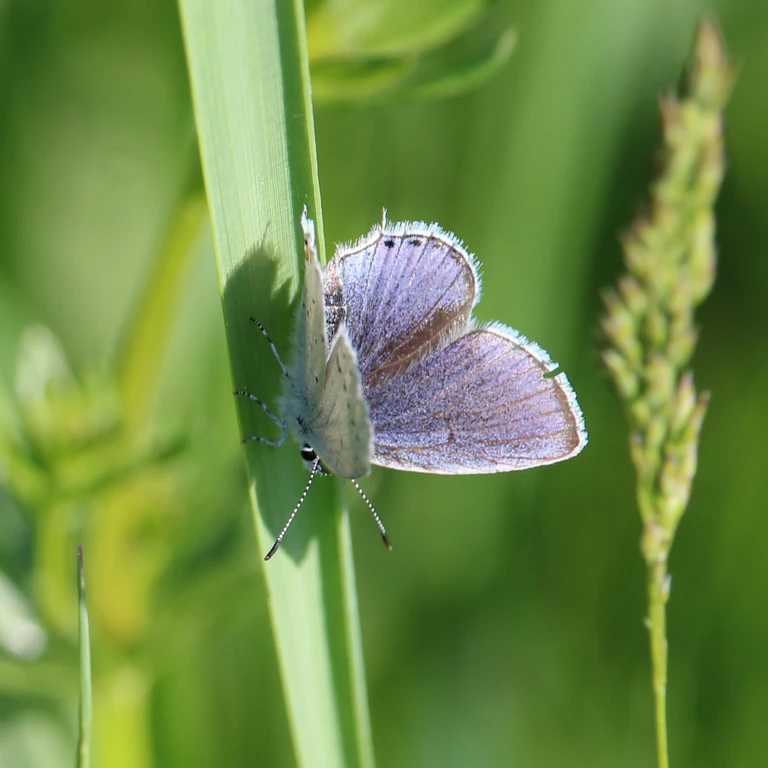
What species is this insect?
Cupido argiades (also Elkalyce argiades)
